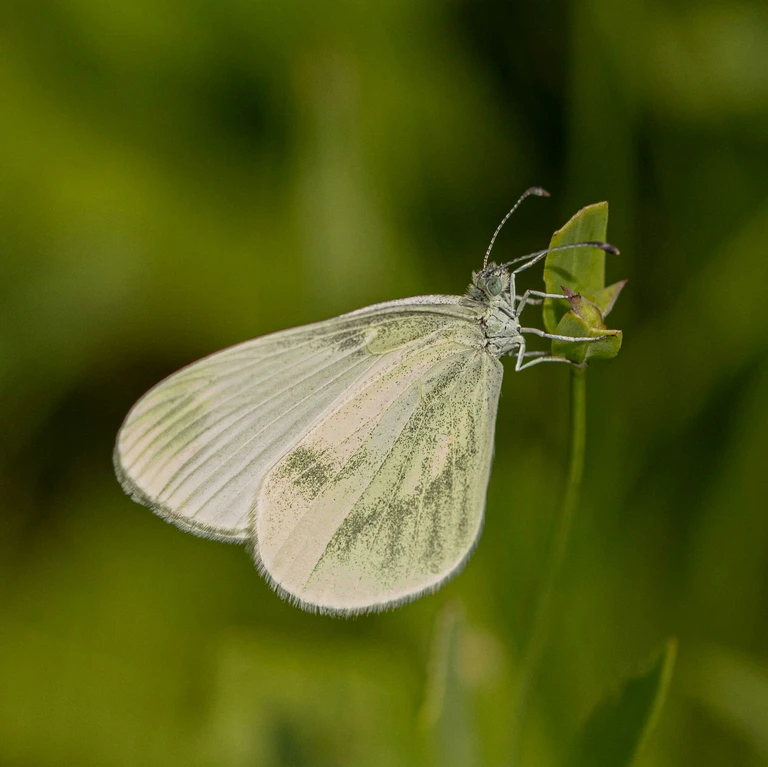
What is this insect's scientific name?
Leptidea sinapis/juvernica
